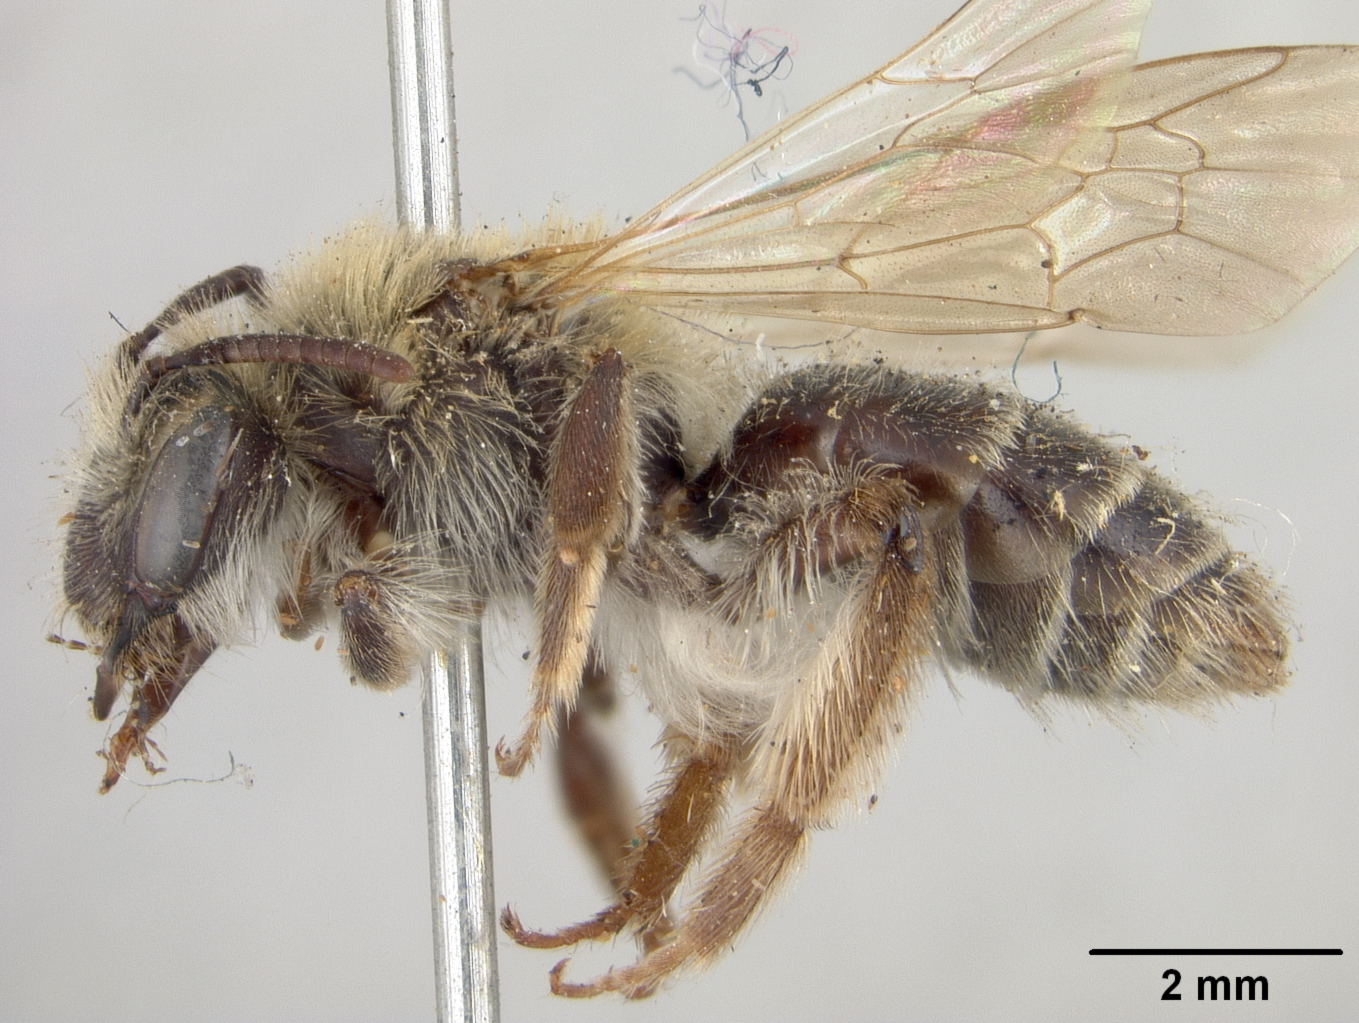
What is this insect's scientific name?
Andrena macgillivrayi
